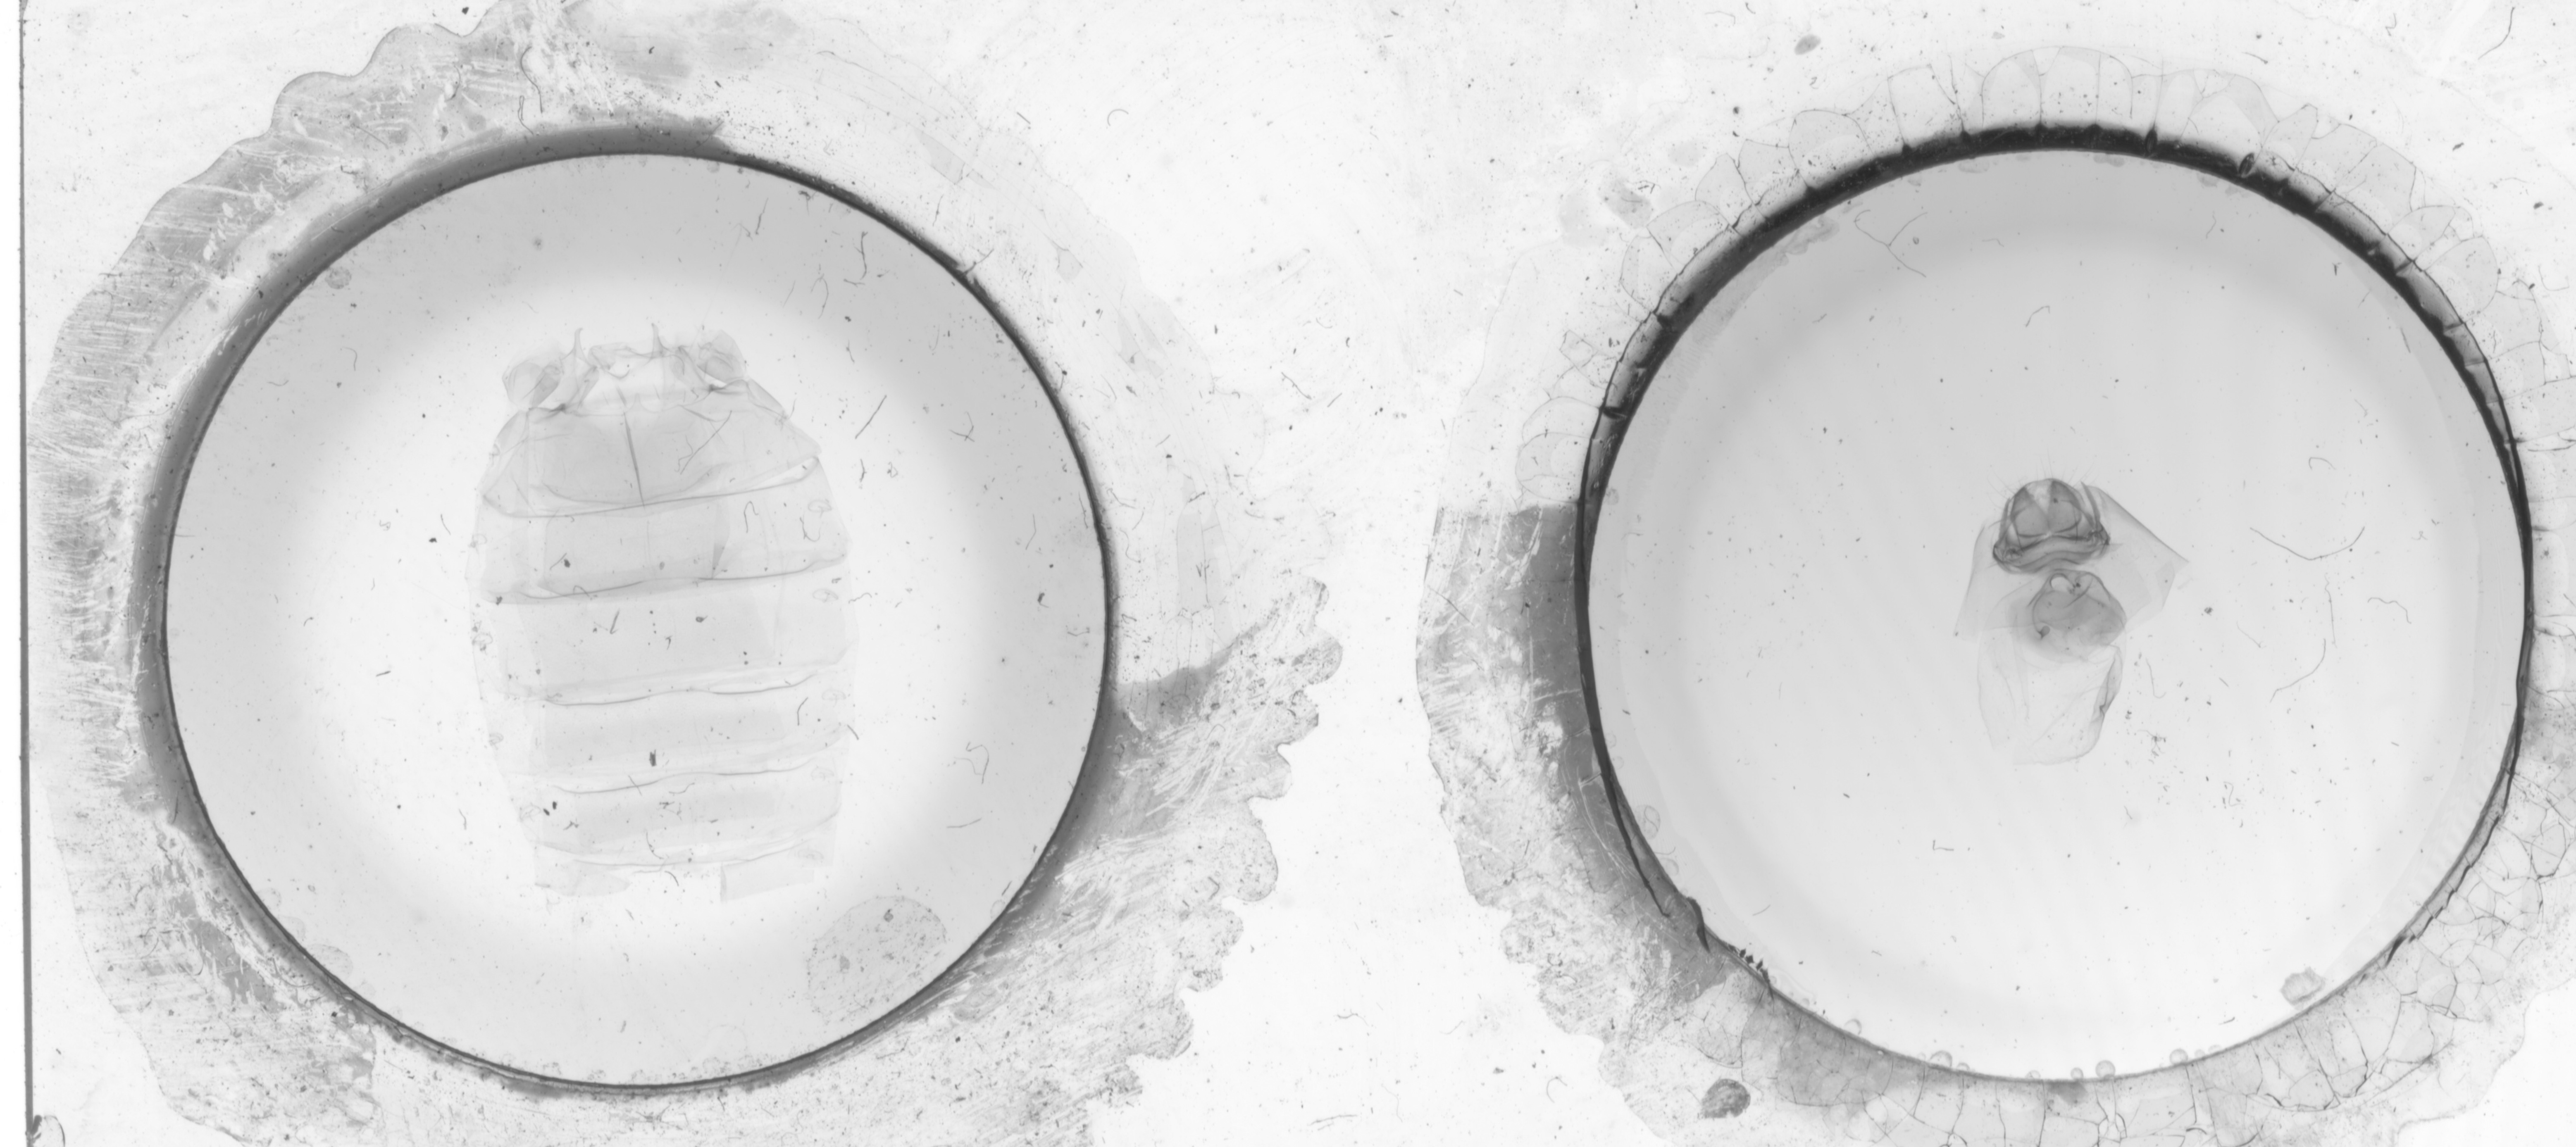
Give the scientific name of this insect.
Nystalea guttulata
